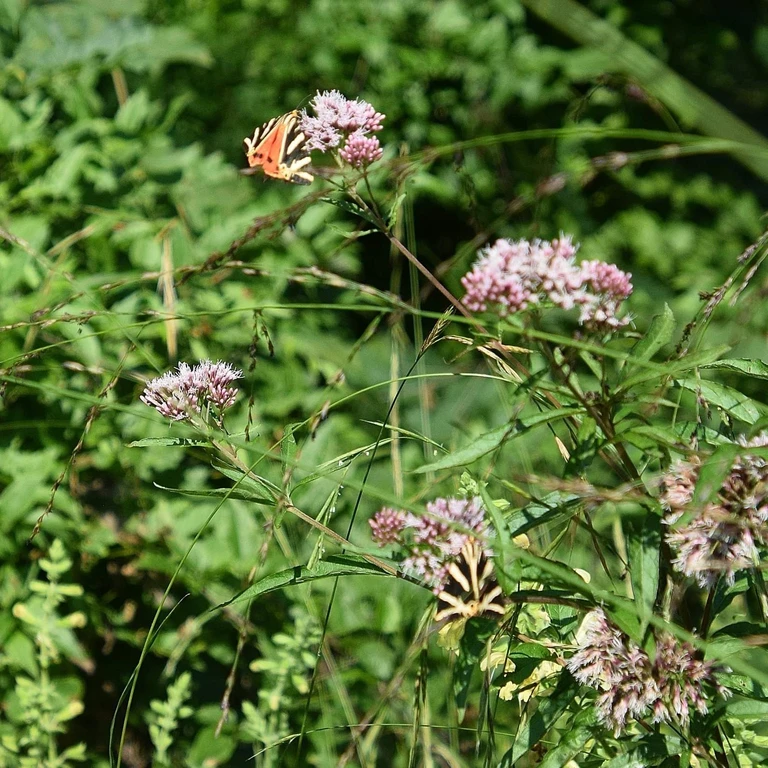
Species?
Euplagia quadripunctaria
